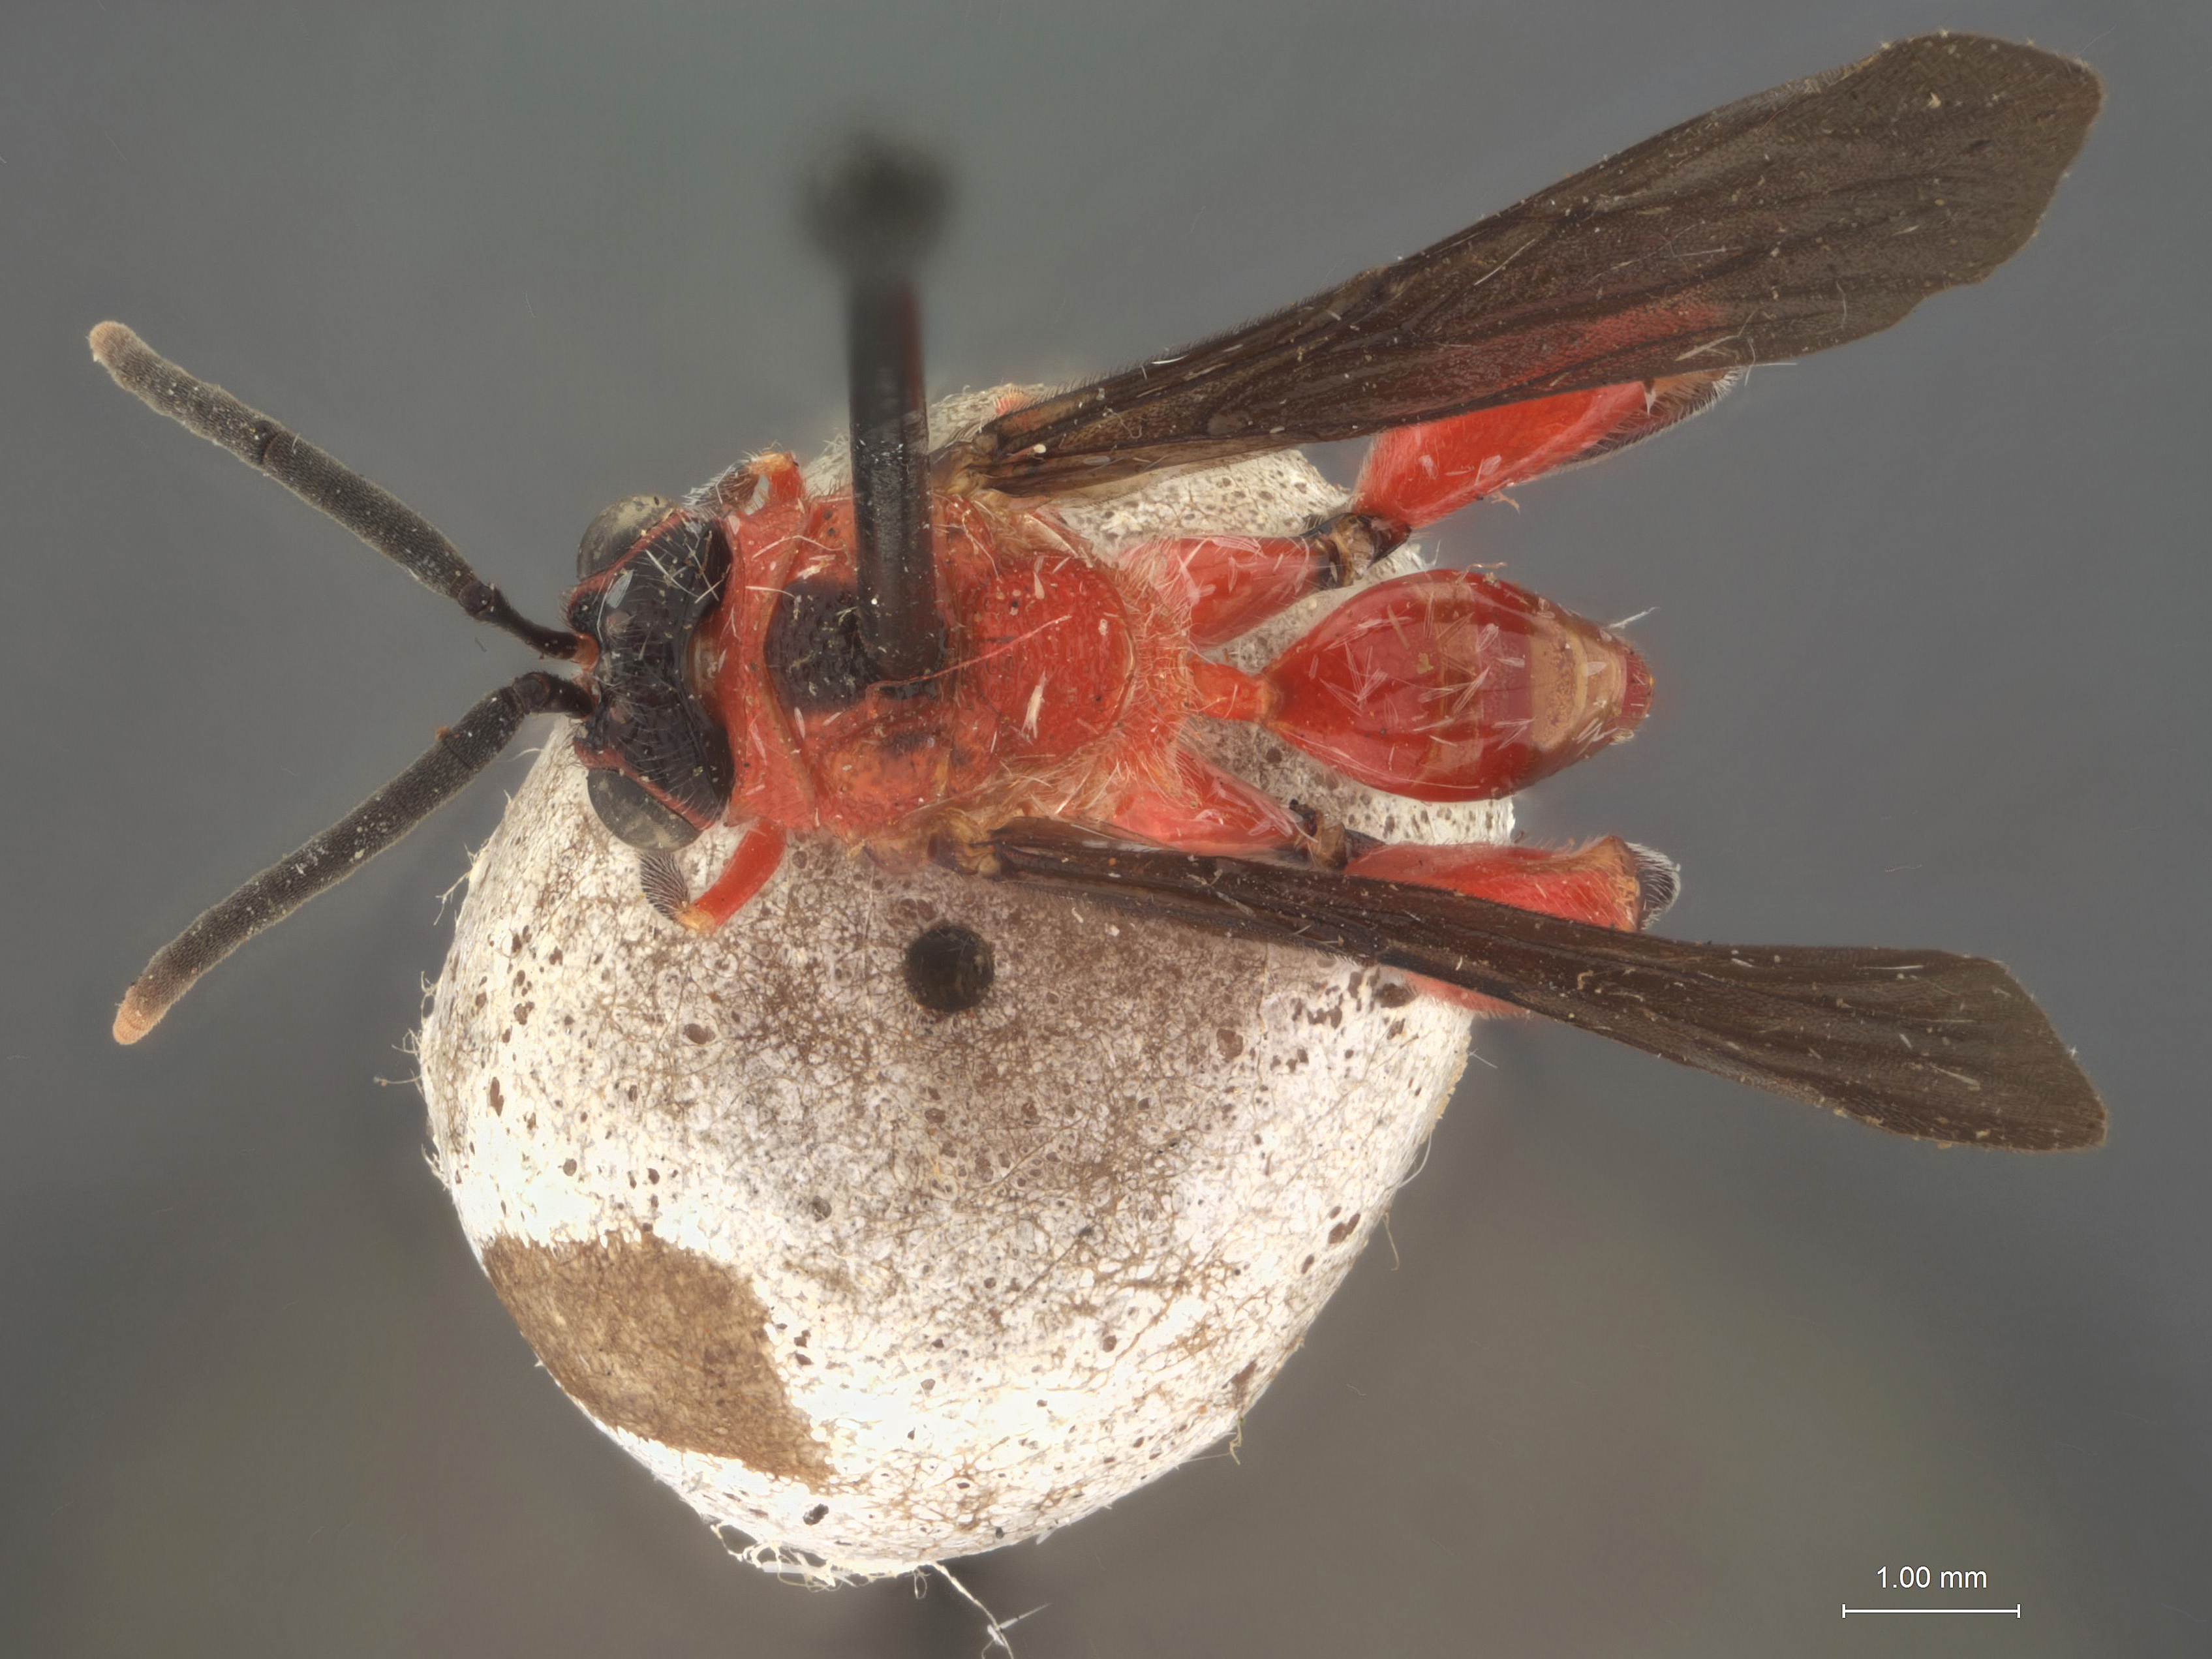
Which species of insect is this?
Spilochalcis rufa
